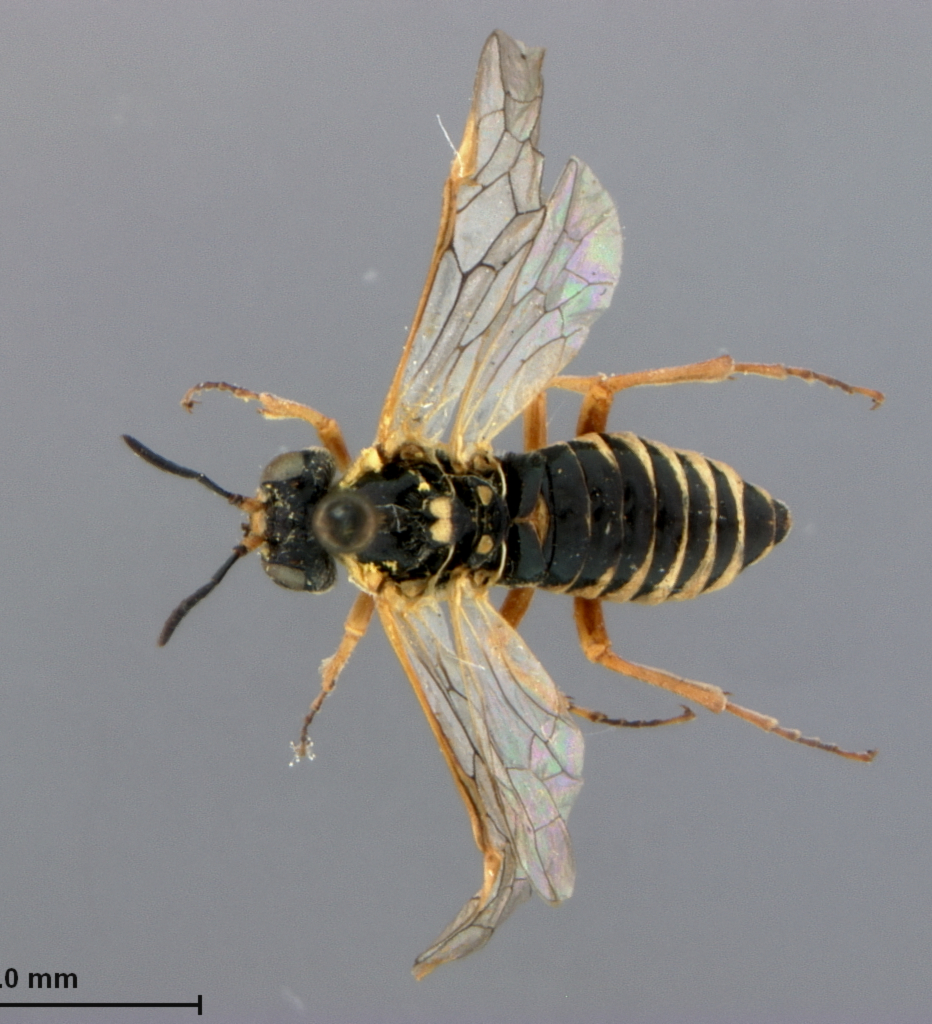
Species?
Elinora smithi
